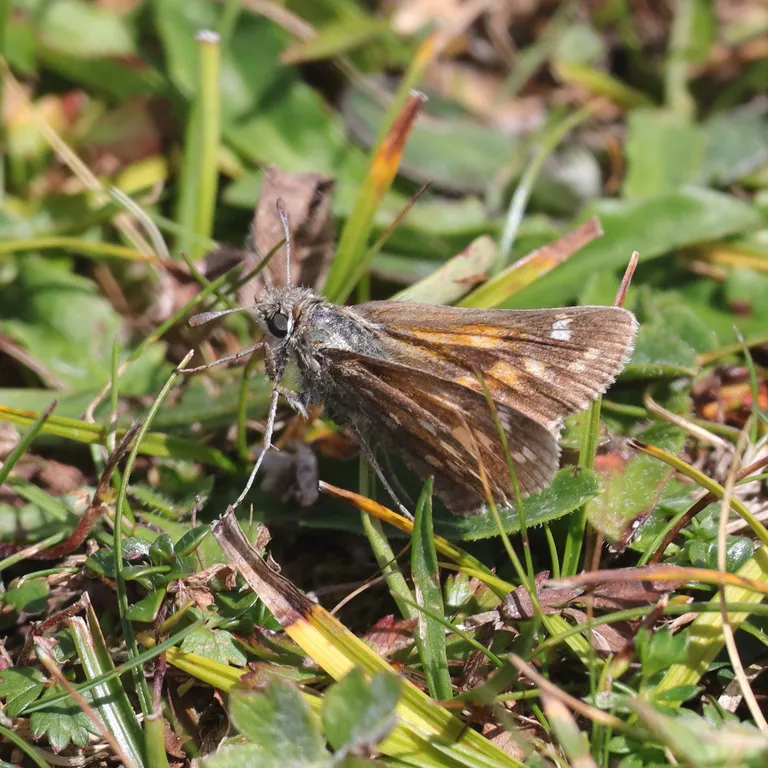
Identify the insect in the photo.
Hesperia comma
